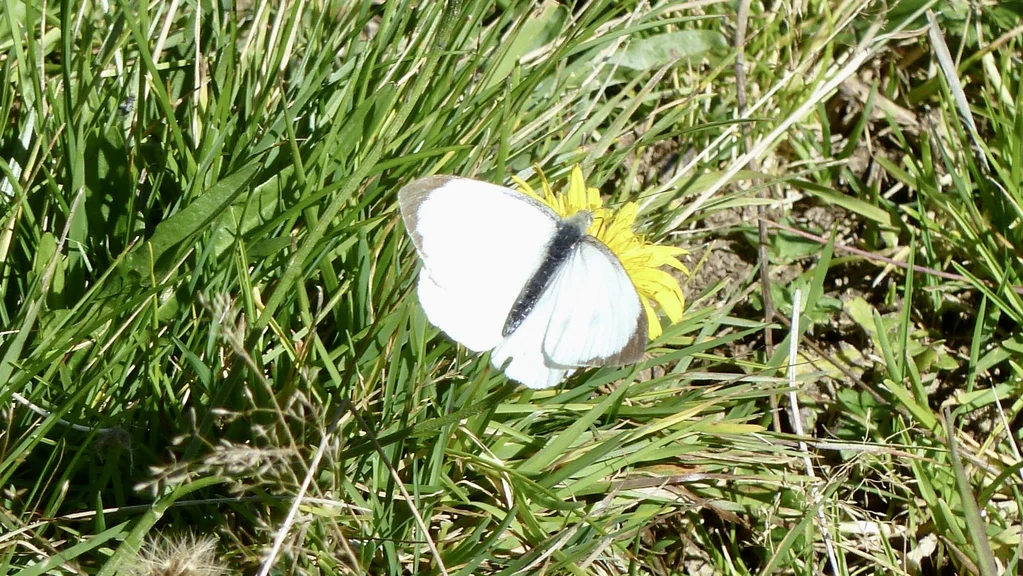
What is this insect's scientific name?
Pieris brassicae
